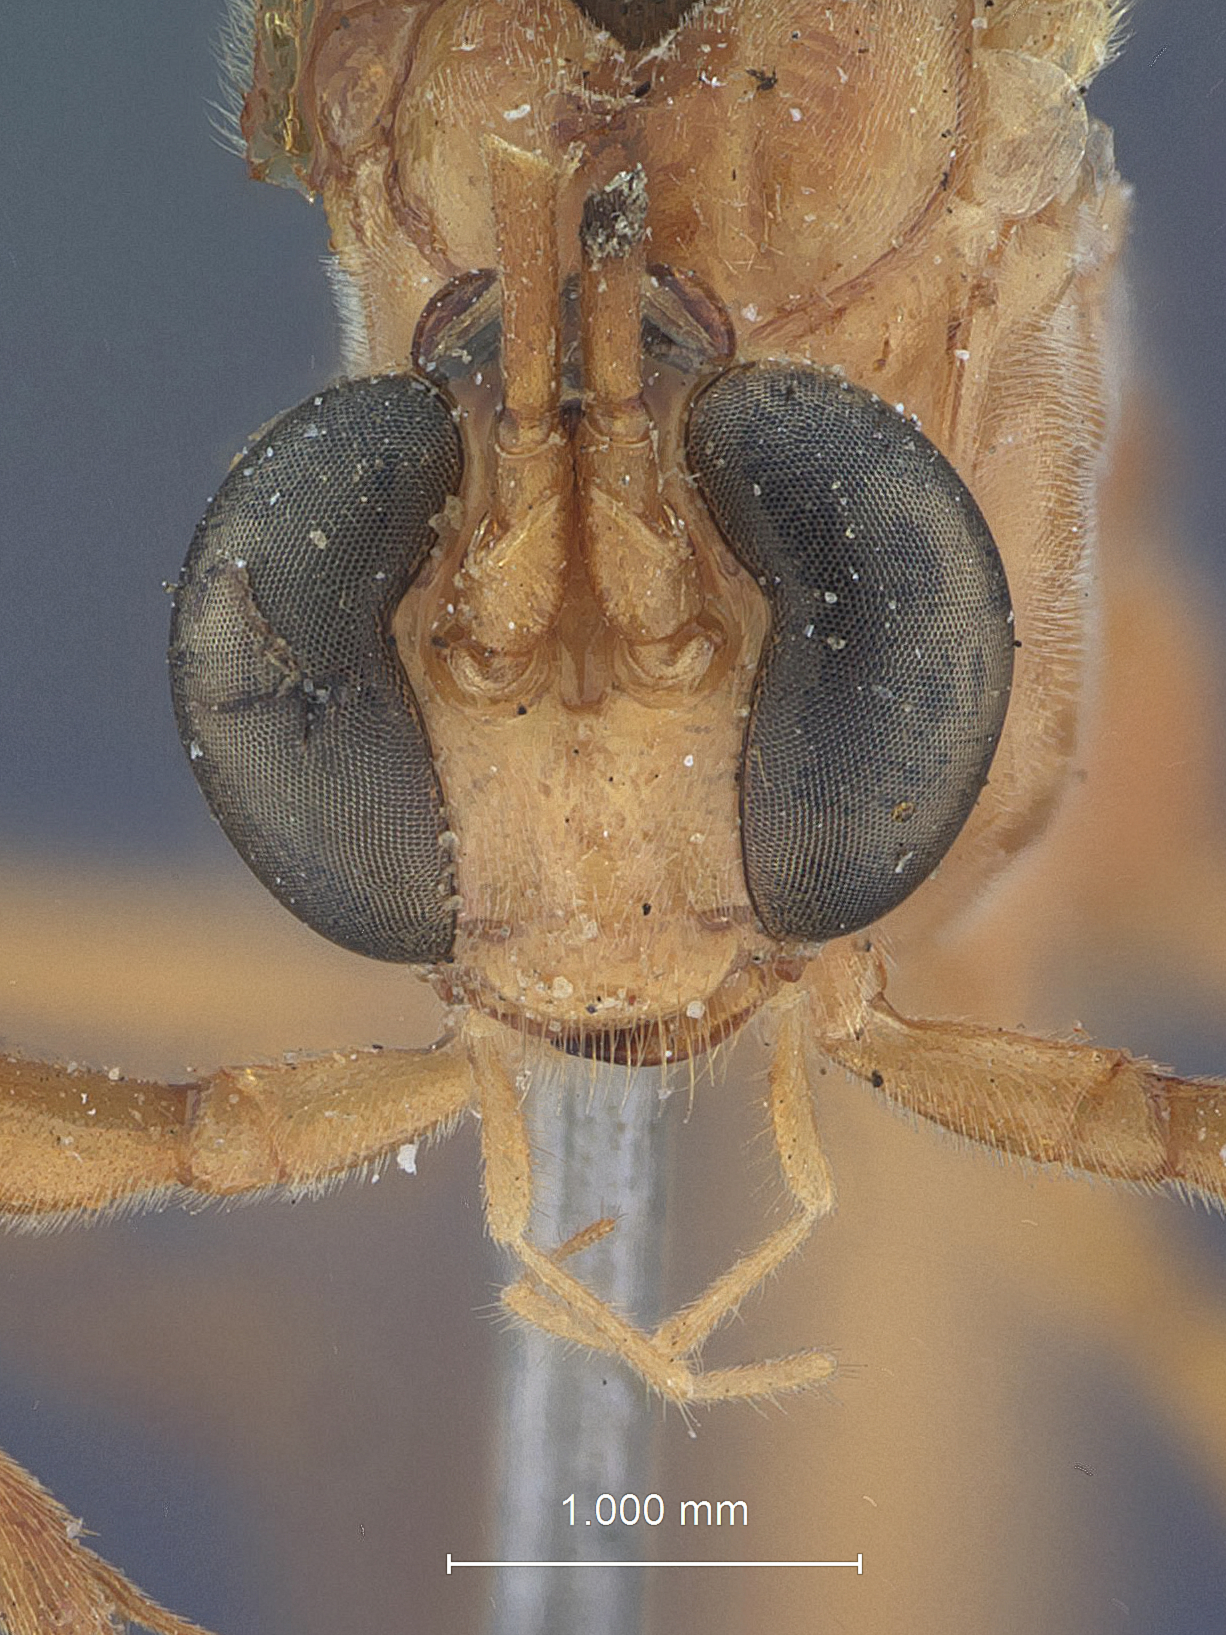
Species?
Paniscus orbus
